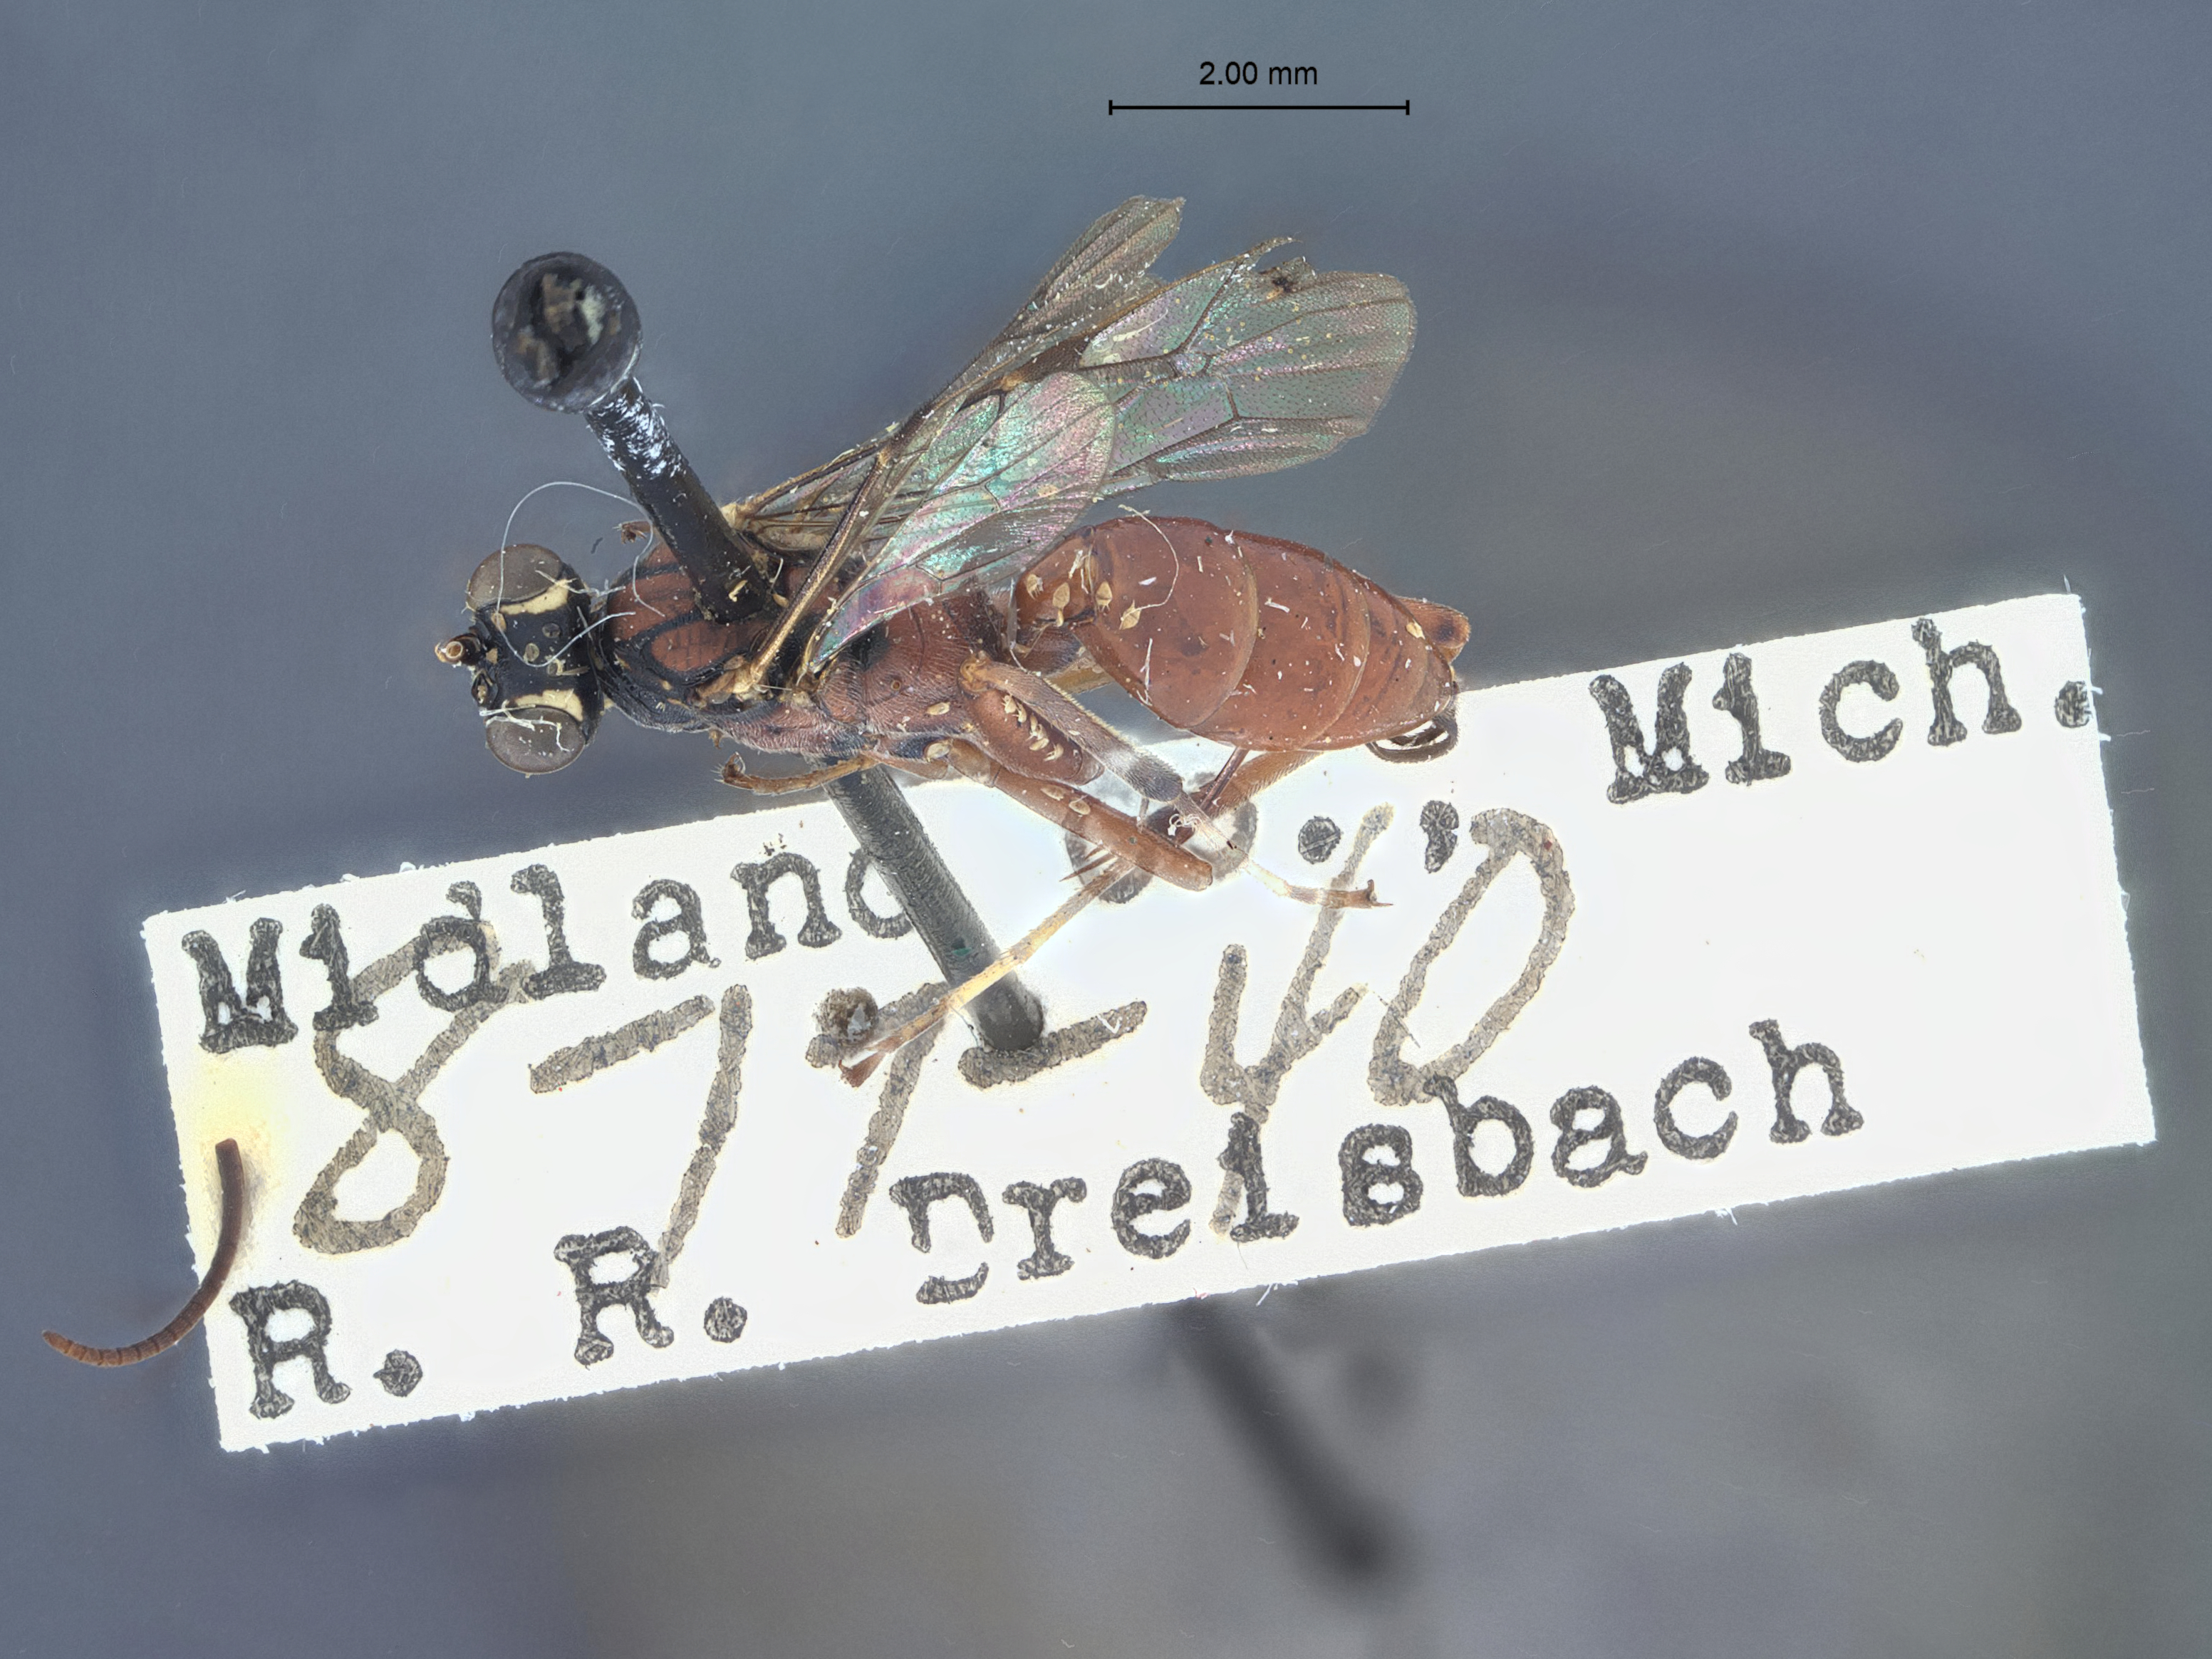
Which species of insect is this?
Ischnus sparsus
